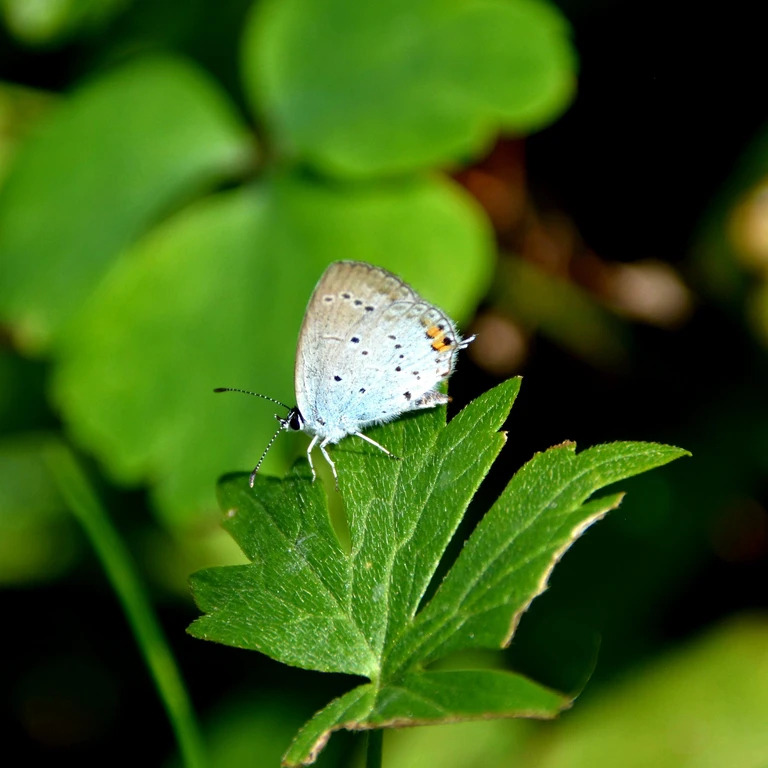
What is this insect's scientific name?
Cupido argiades (also Elkalyce argiades)
